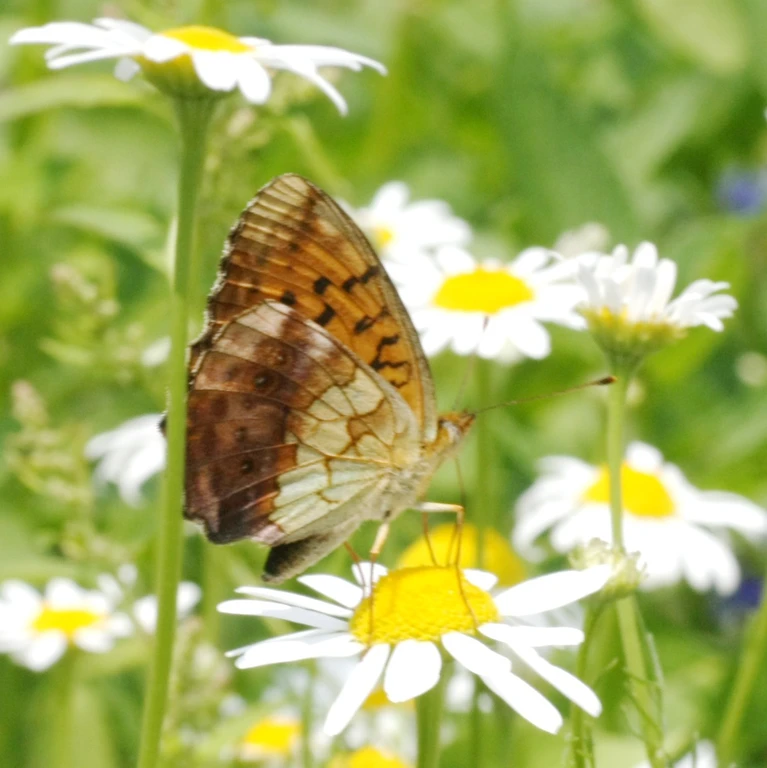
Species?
Brenthis daphne
